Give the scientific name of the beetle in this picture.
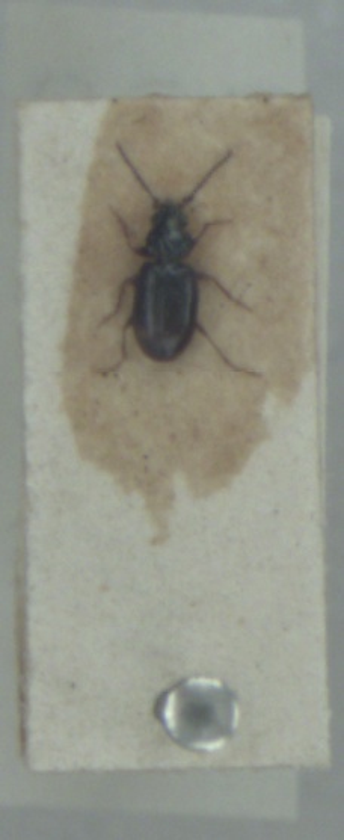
Bembidion guttula
